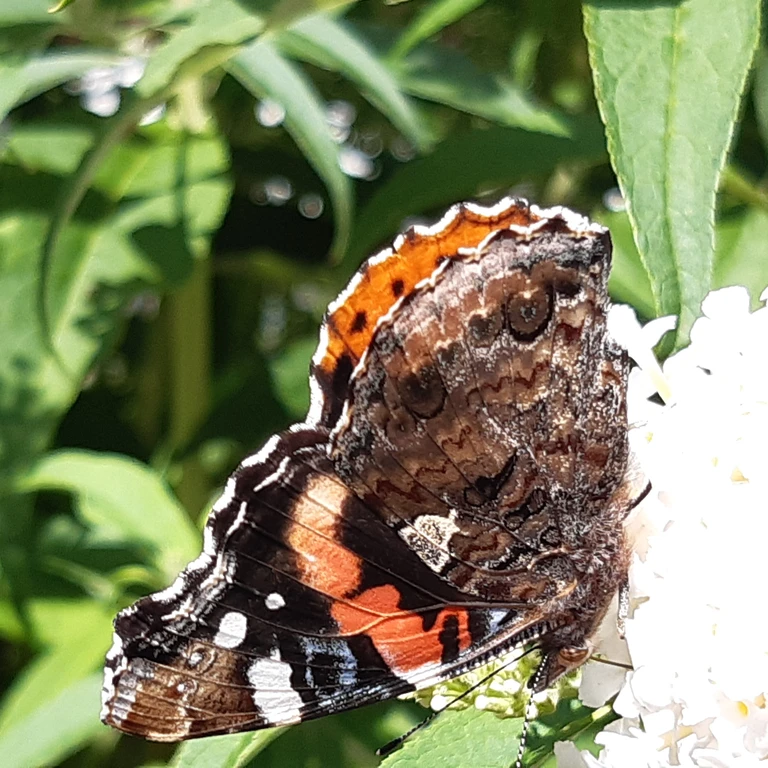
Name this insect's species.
Vanessa atalanta
